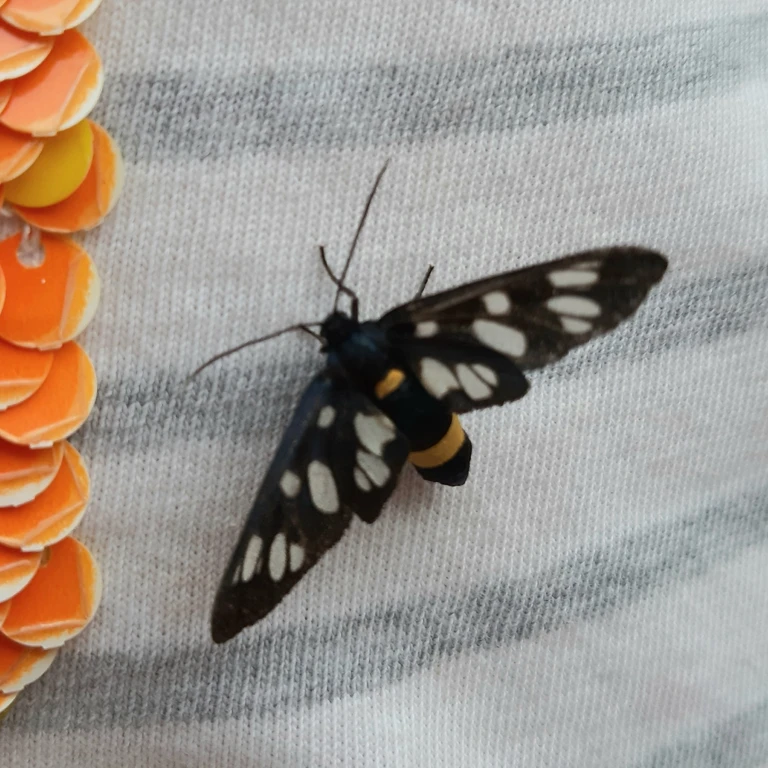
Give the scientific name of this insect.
Amata phegea
